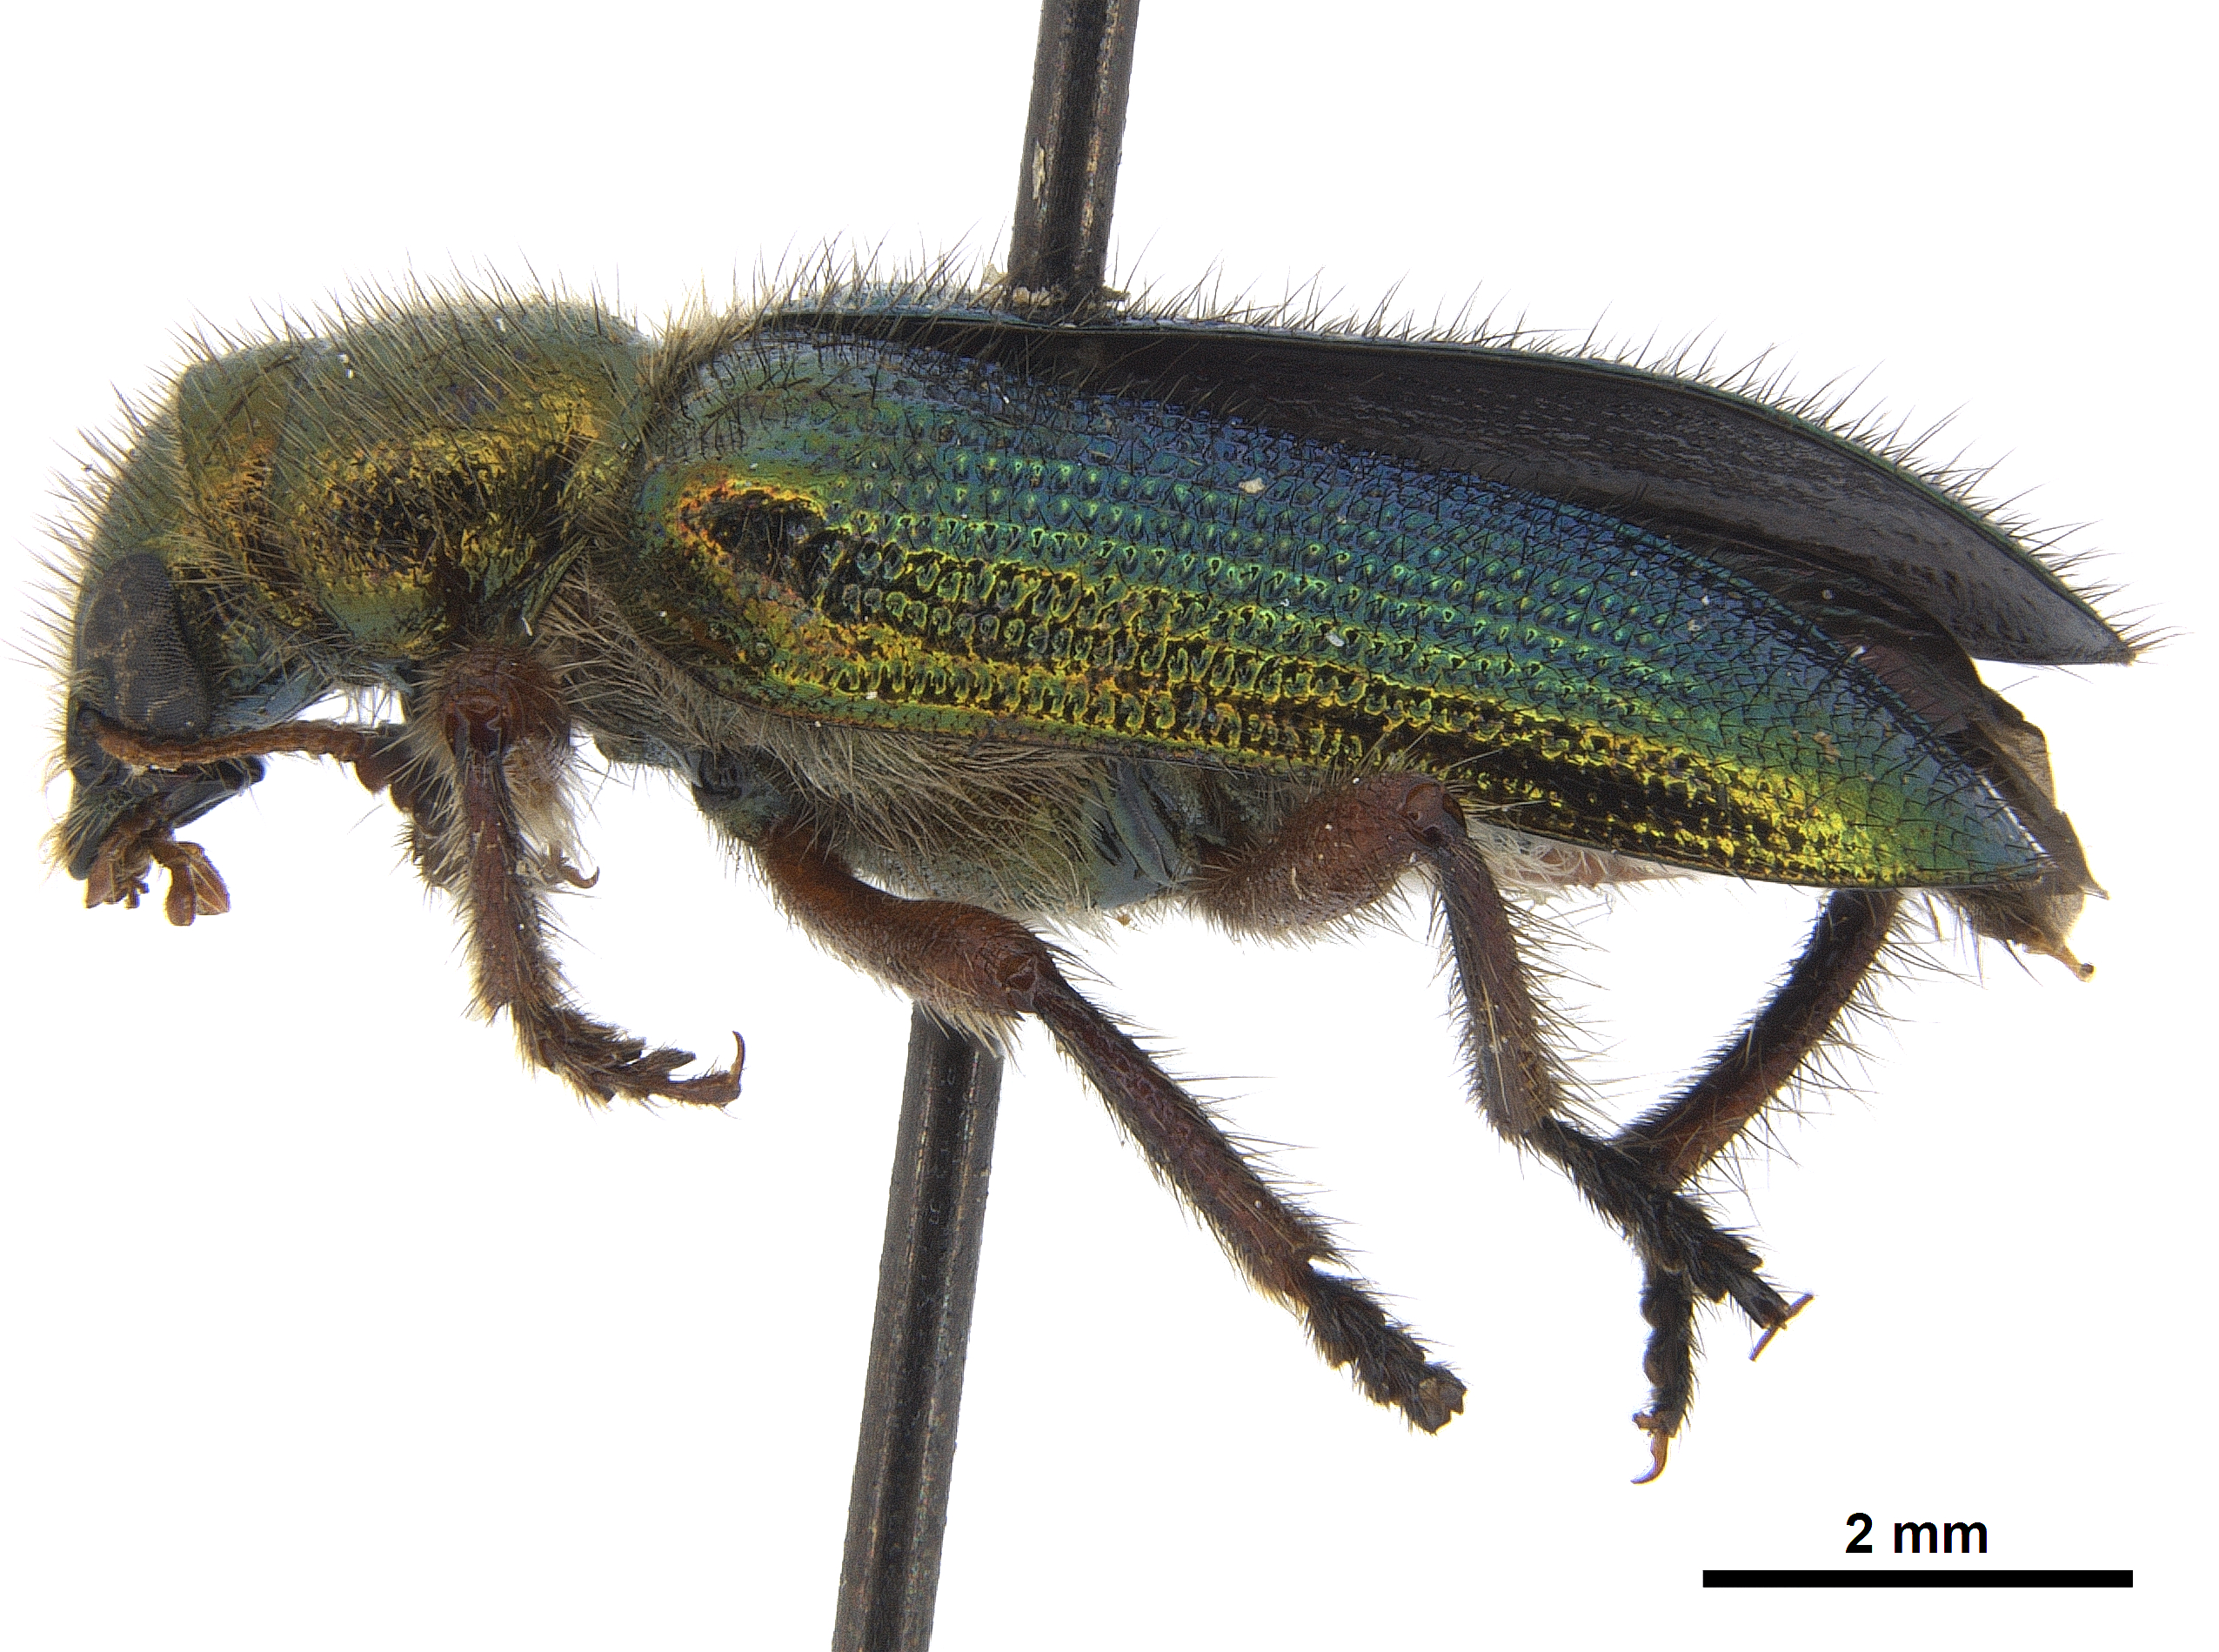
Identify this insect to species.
Phlogistus smaragdinus
